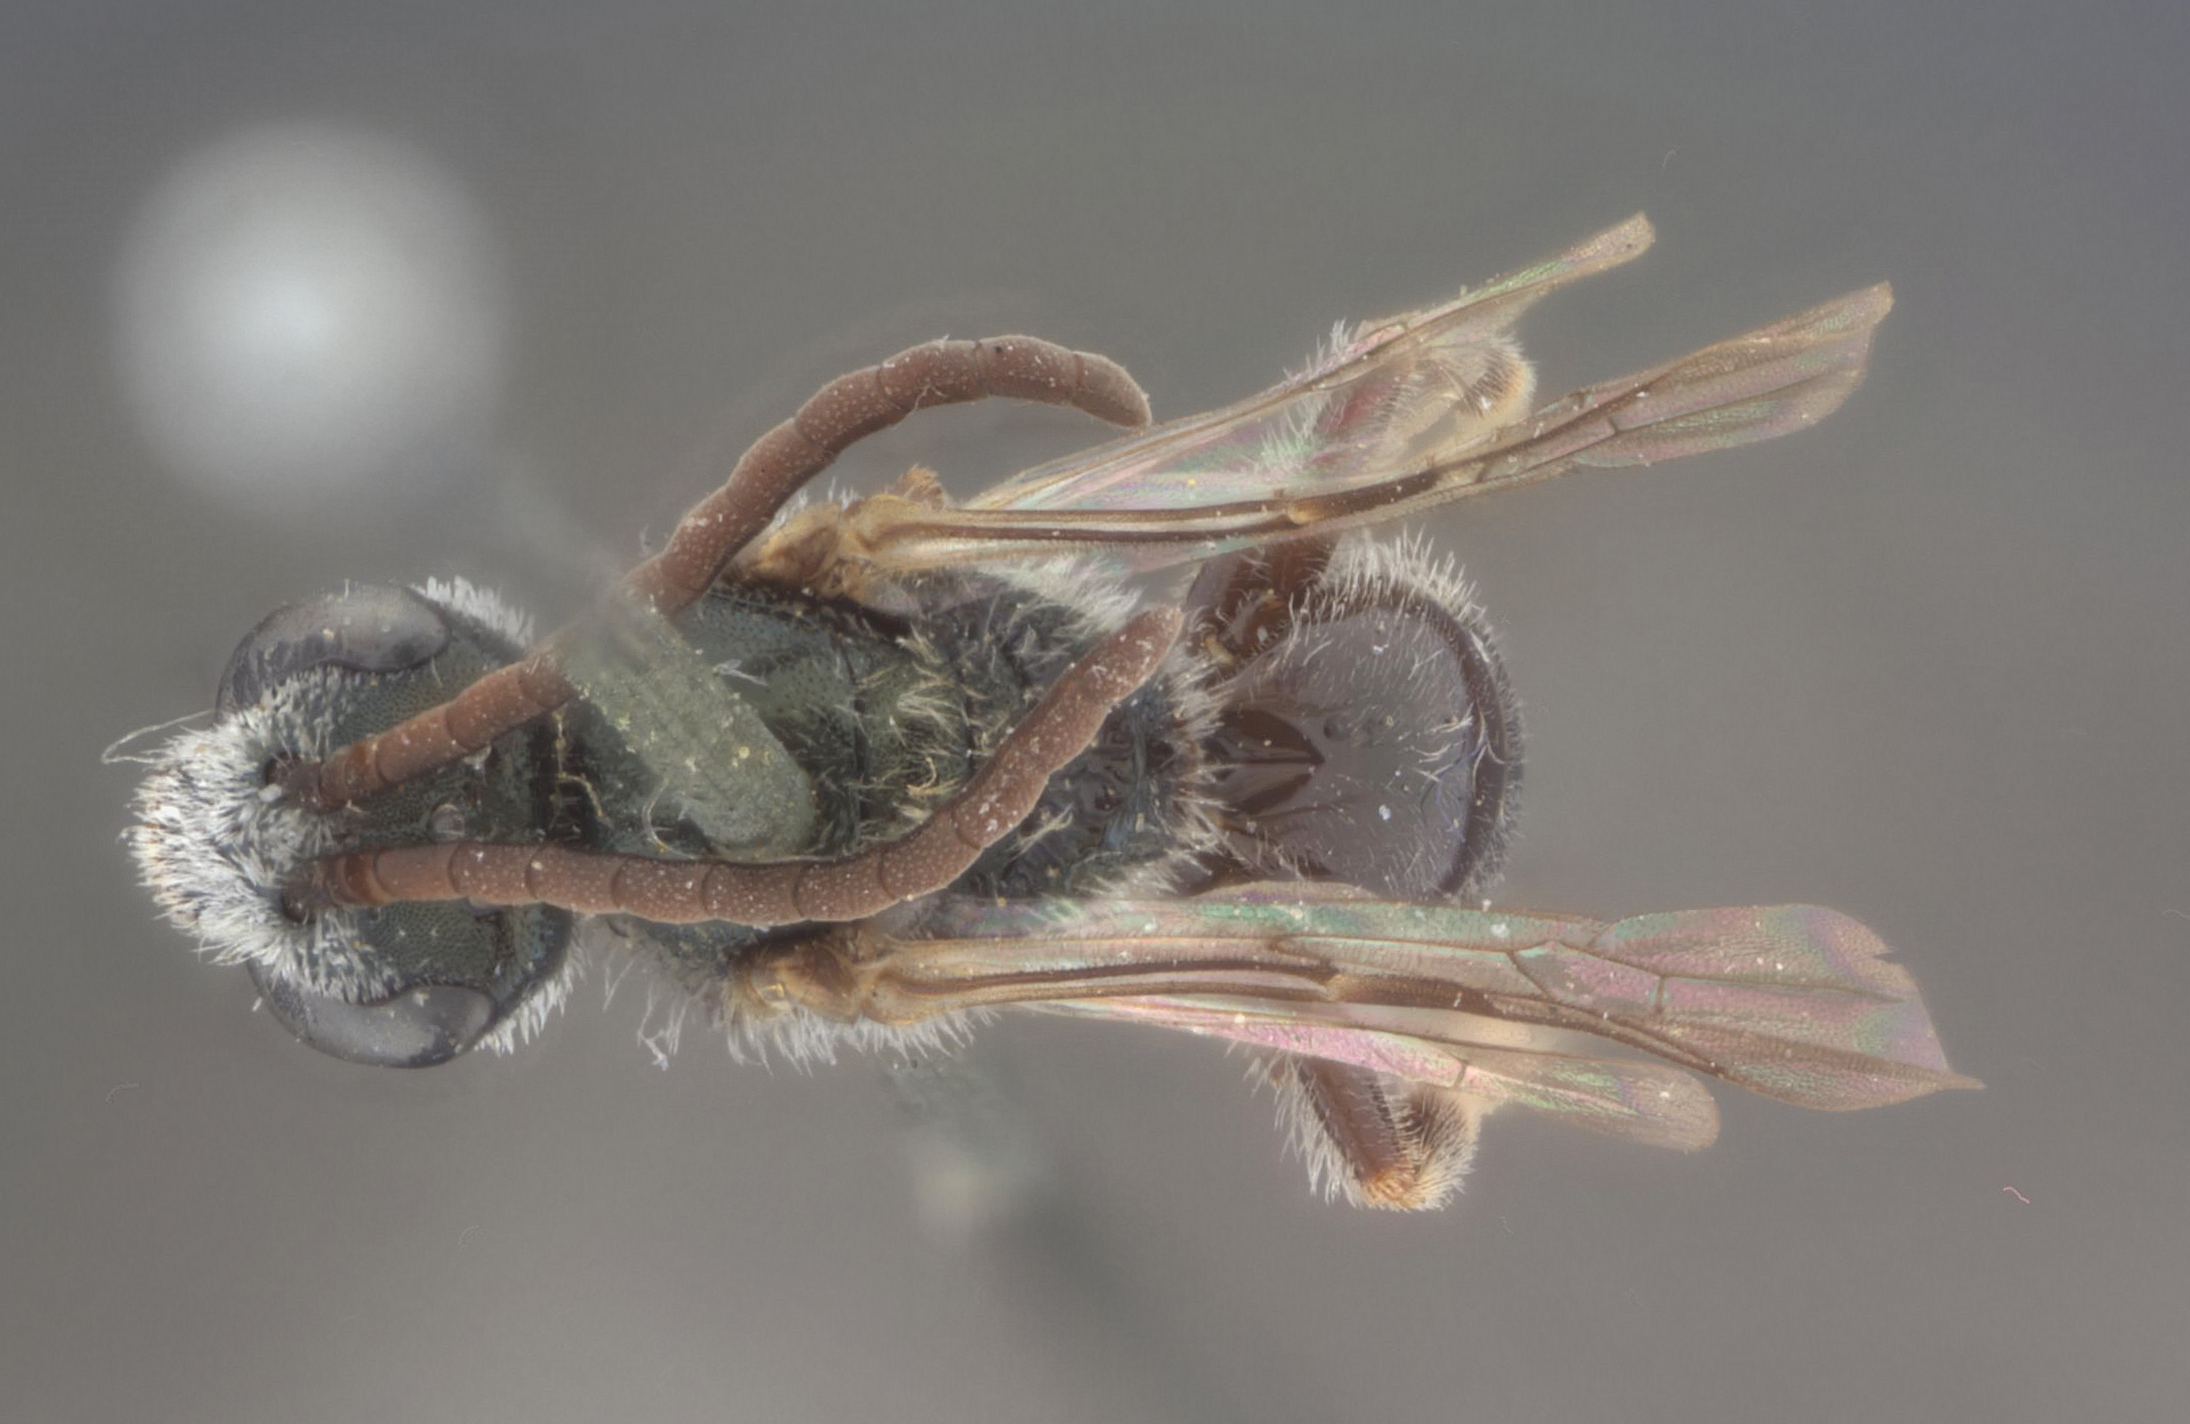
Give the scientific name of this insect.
Halictus sagax
